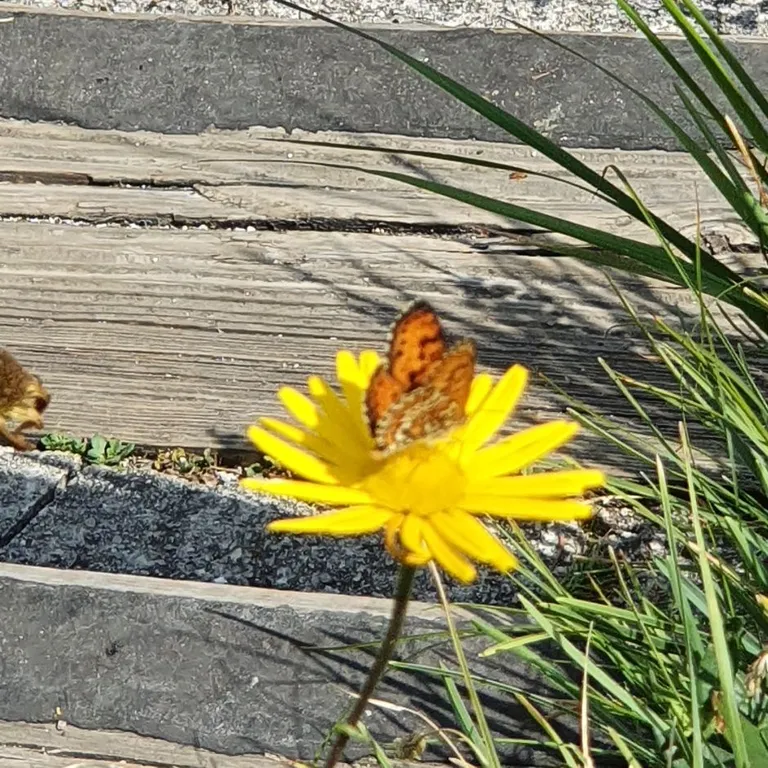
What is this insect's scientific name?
Melitaea didyma
